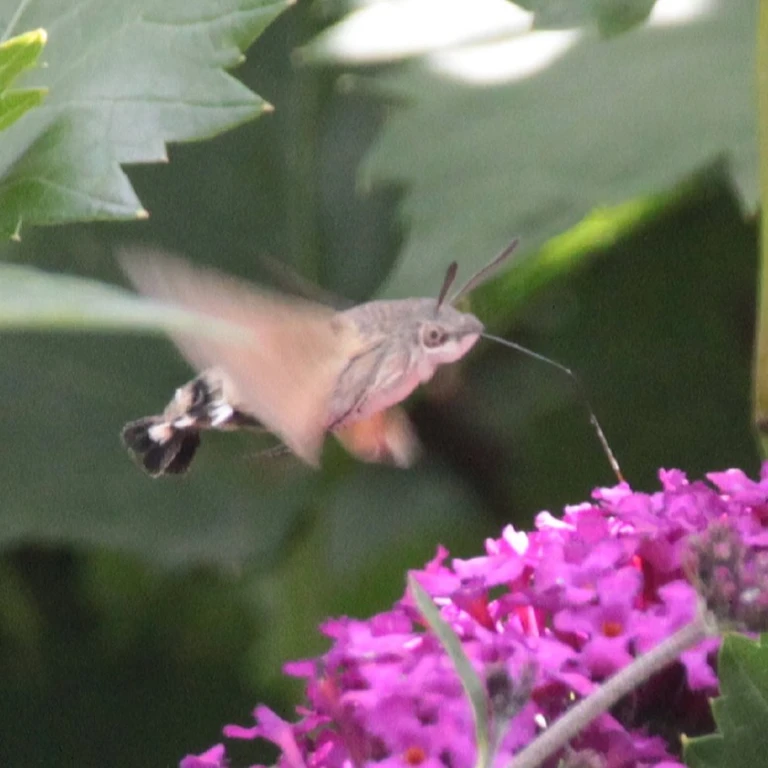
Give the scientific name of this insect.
Macroglossum stellatarum
